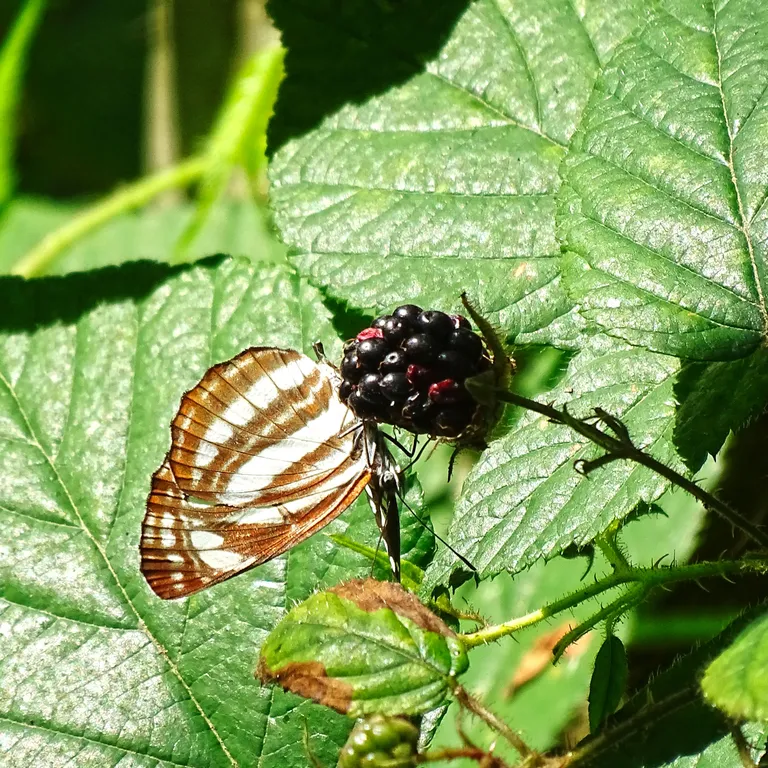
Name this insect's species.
Neptis sappho
